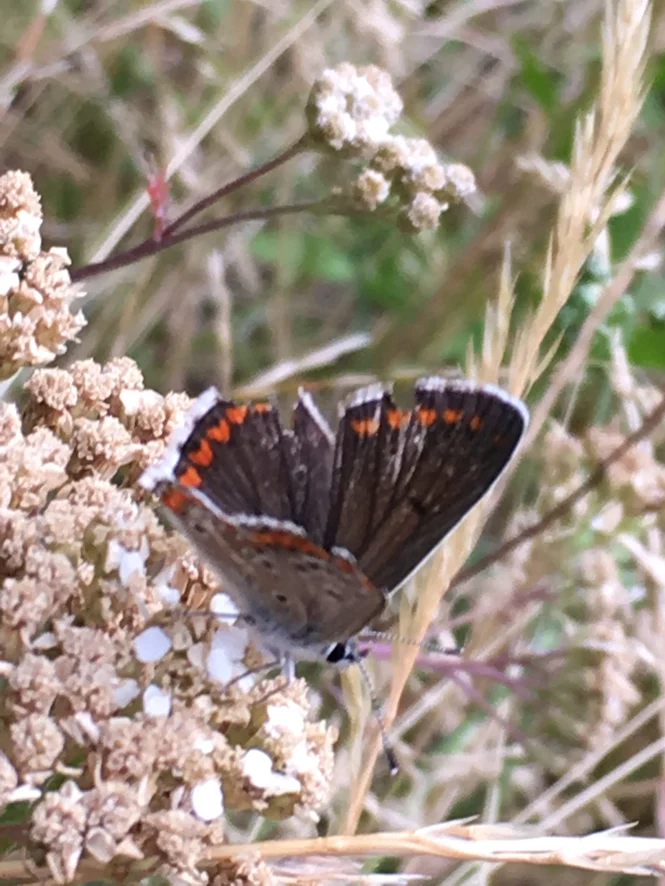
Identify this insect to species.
Aricia agestis/artaxerxes
